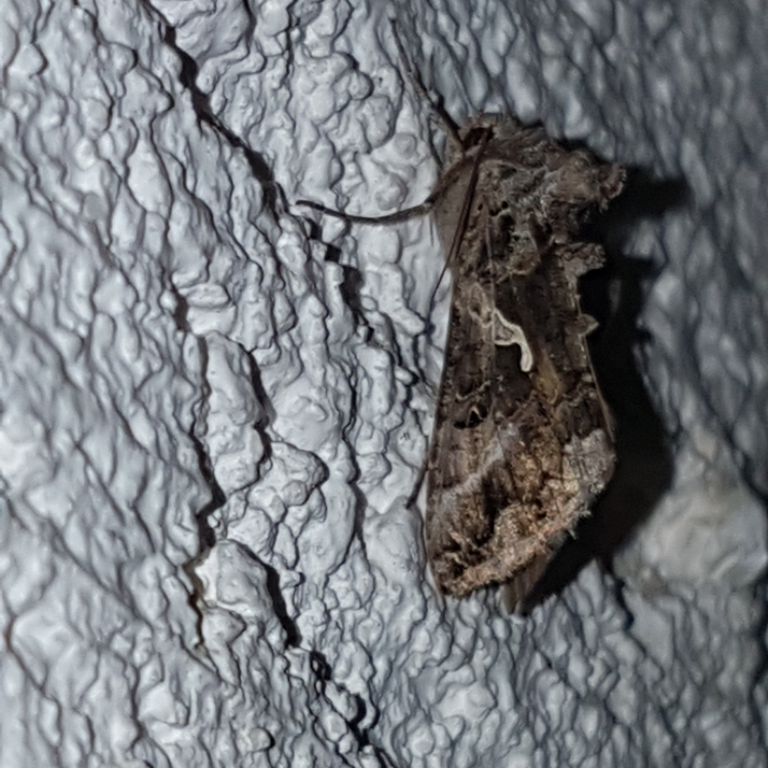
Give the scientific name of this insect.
Autographa gamma
